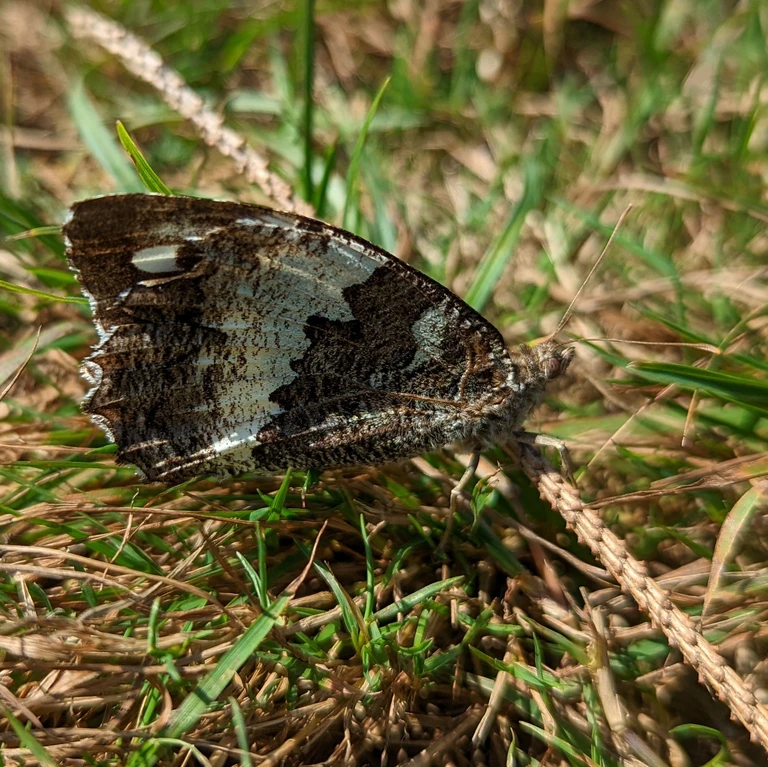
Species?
Brintesia circe
